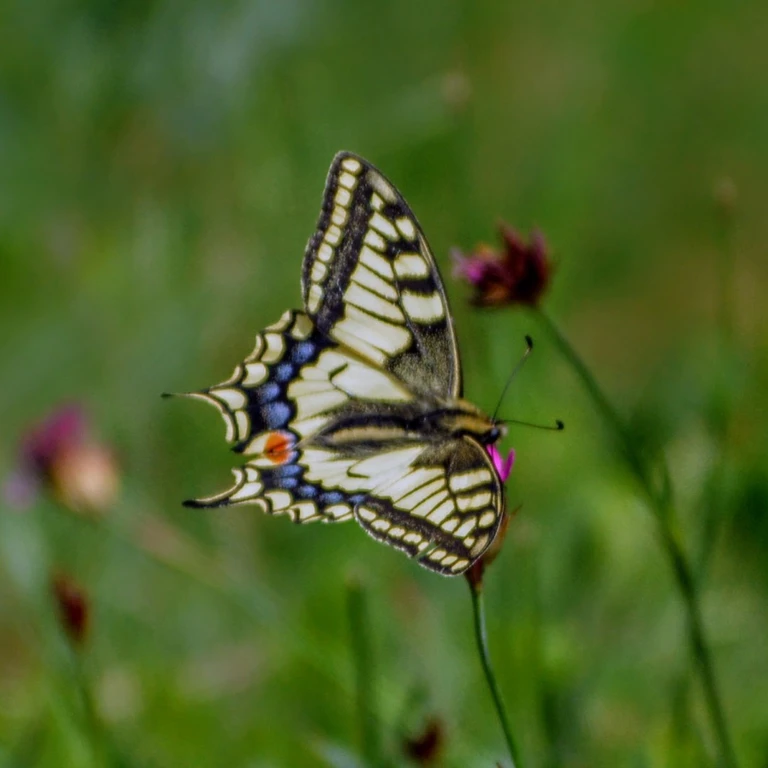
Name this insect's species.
Papilio machaon
